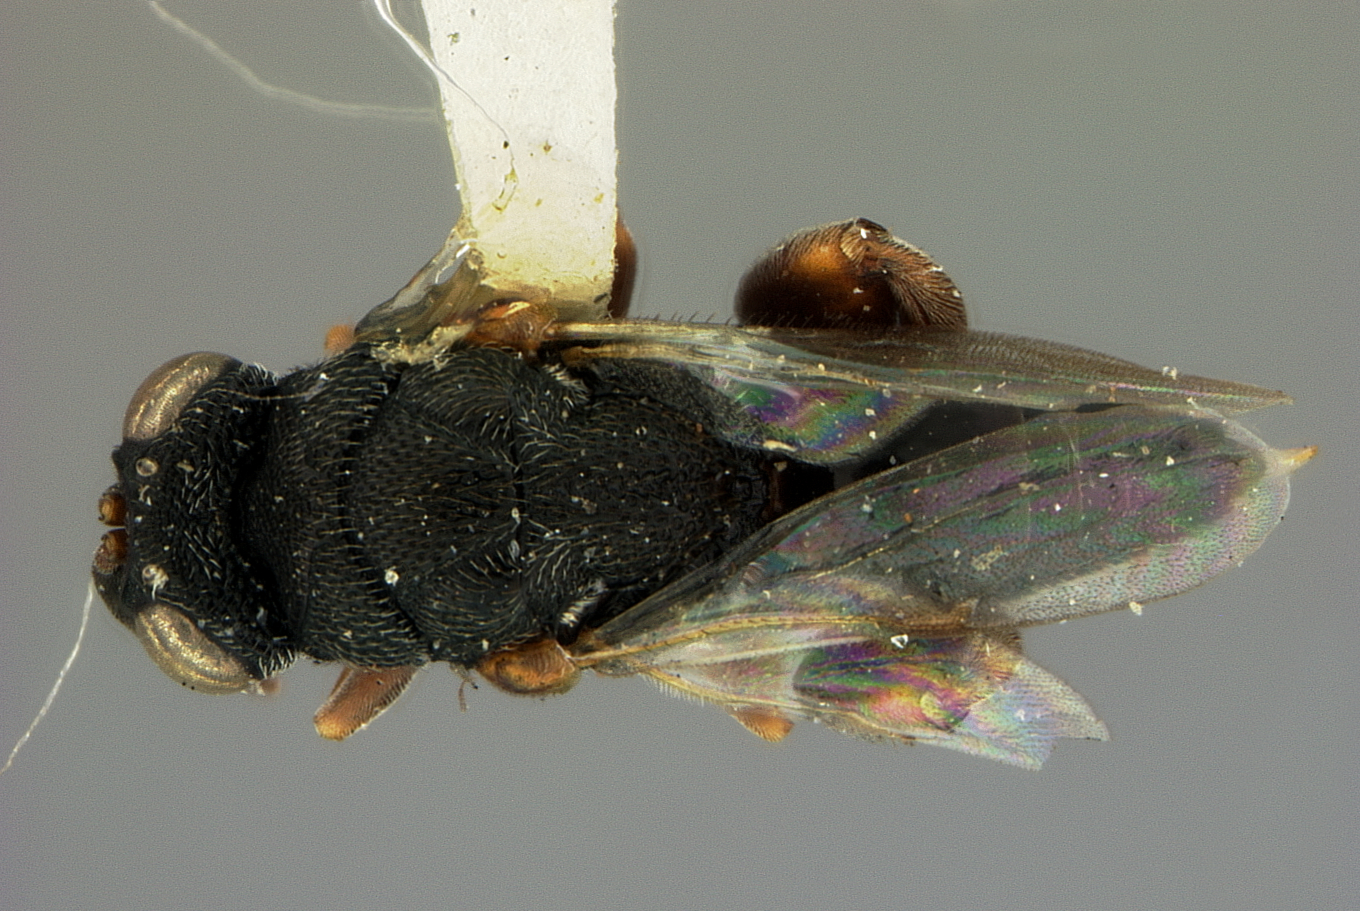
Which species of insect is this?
Stomatocera sulcata
